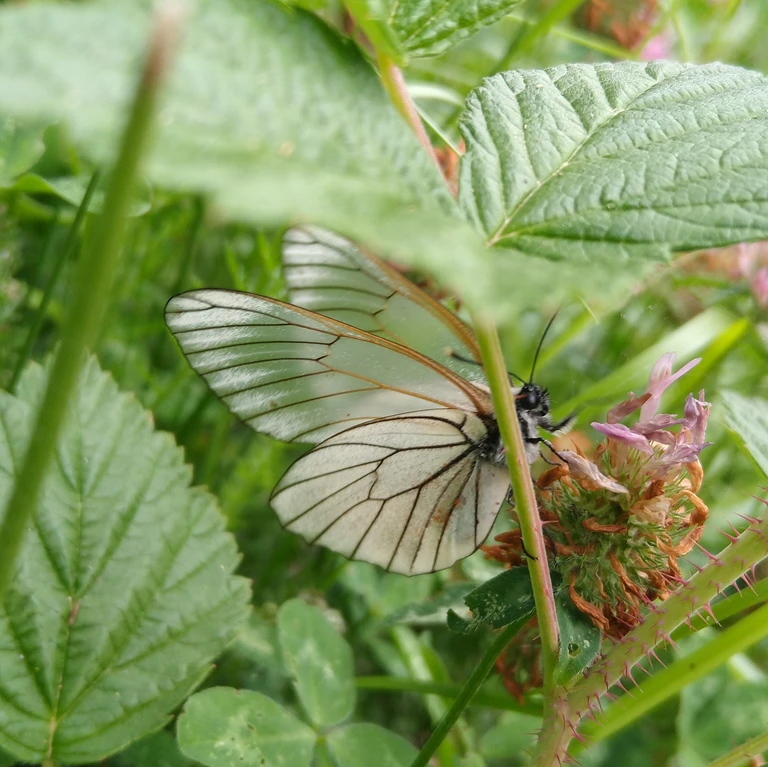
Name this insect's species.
Aporia crataegi
